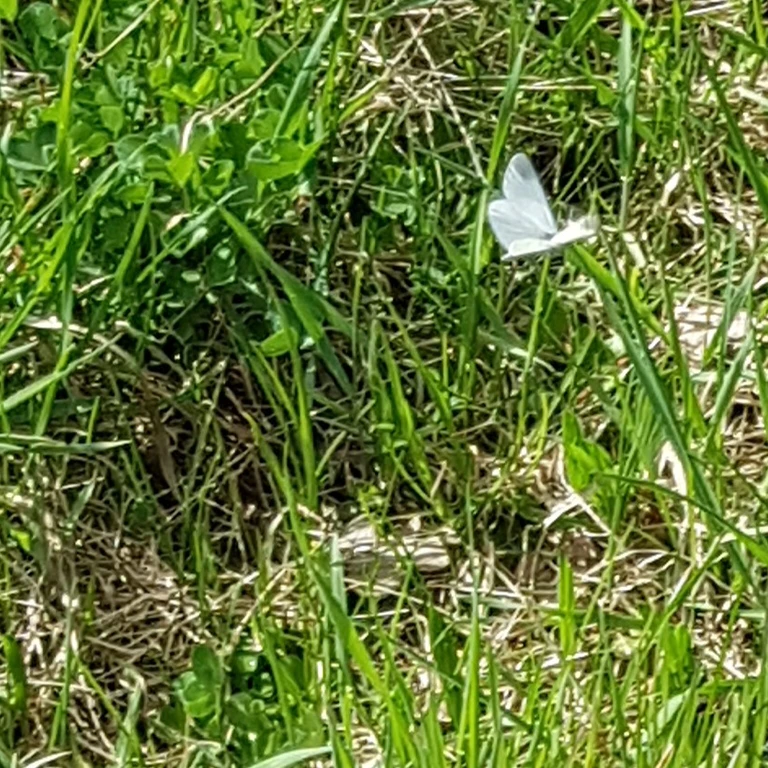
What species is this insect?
Leptidea sinapis/juvernica
